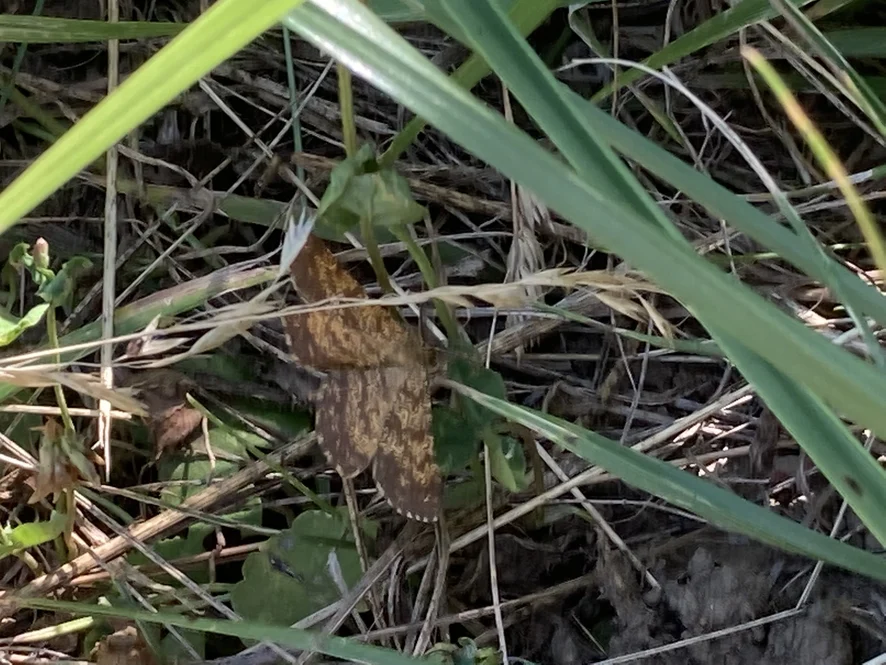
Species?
Ematurga atomaria
